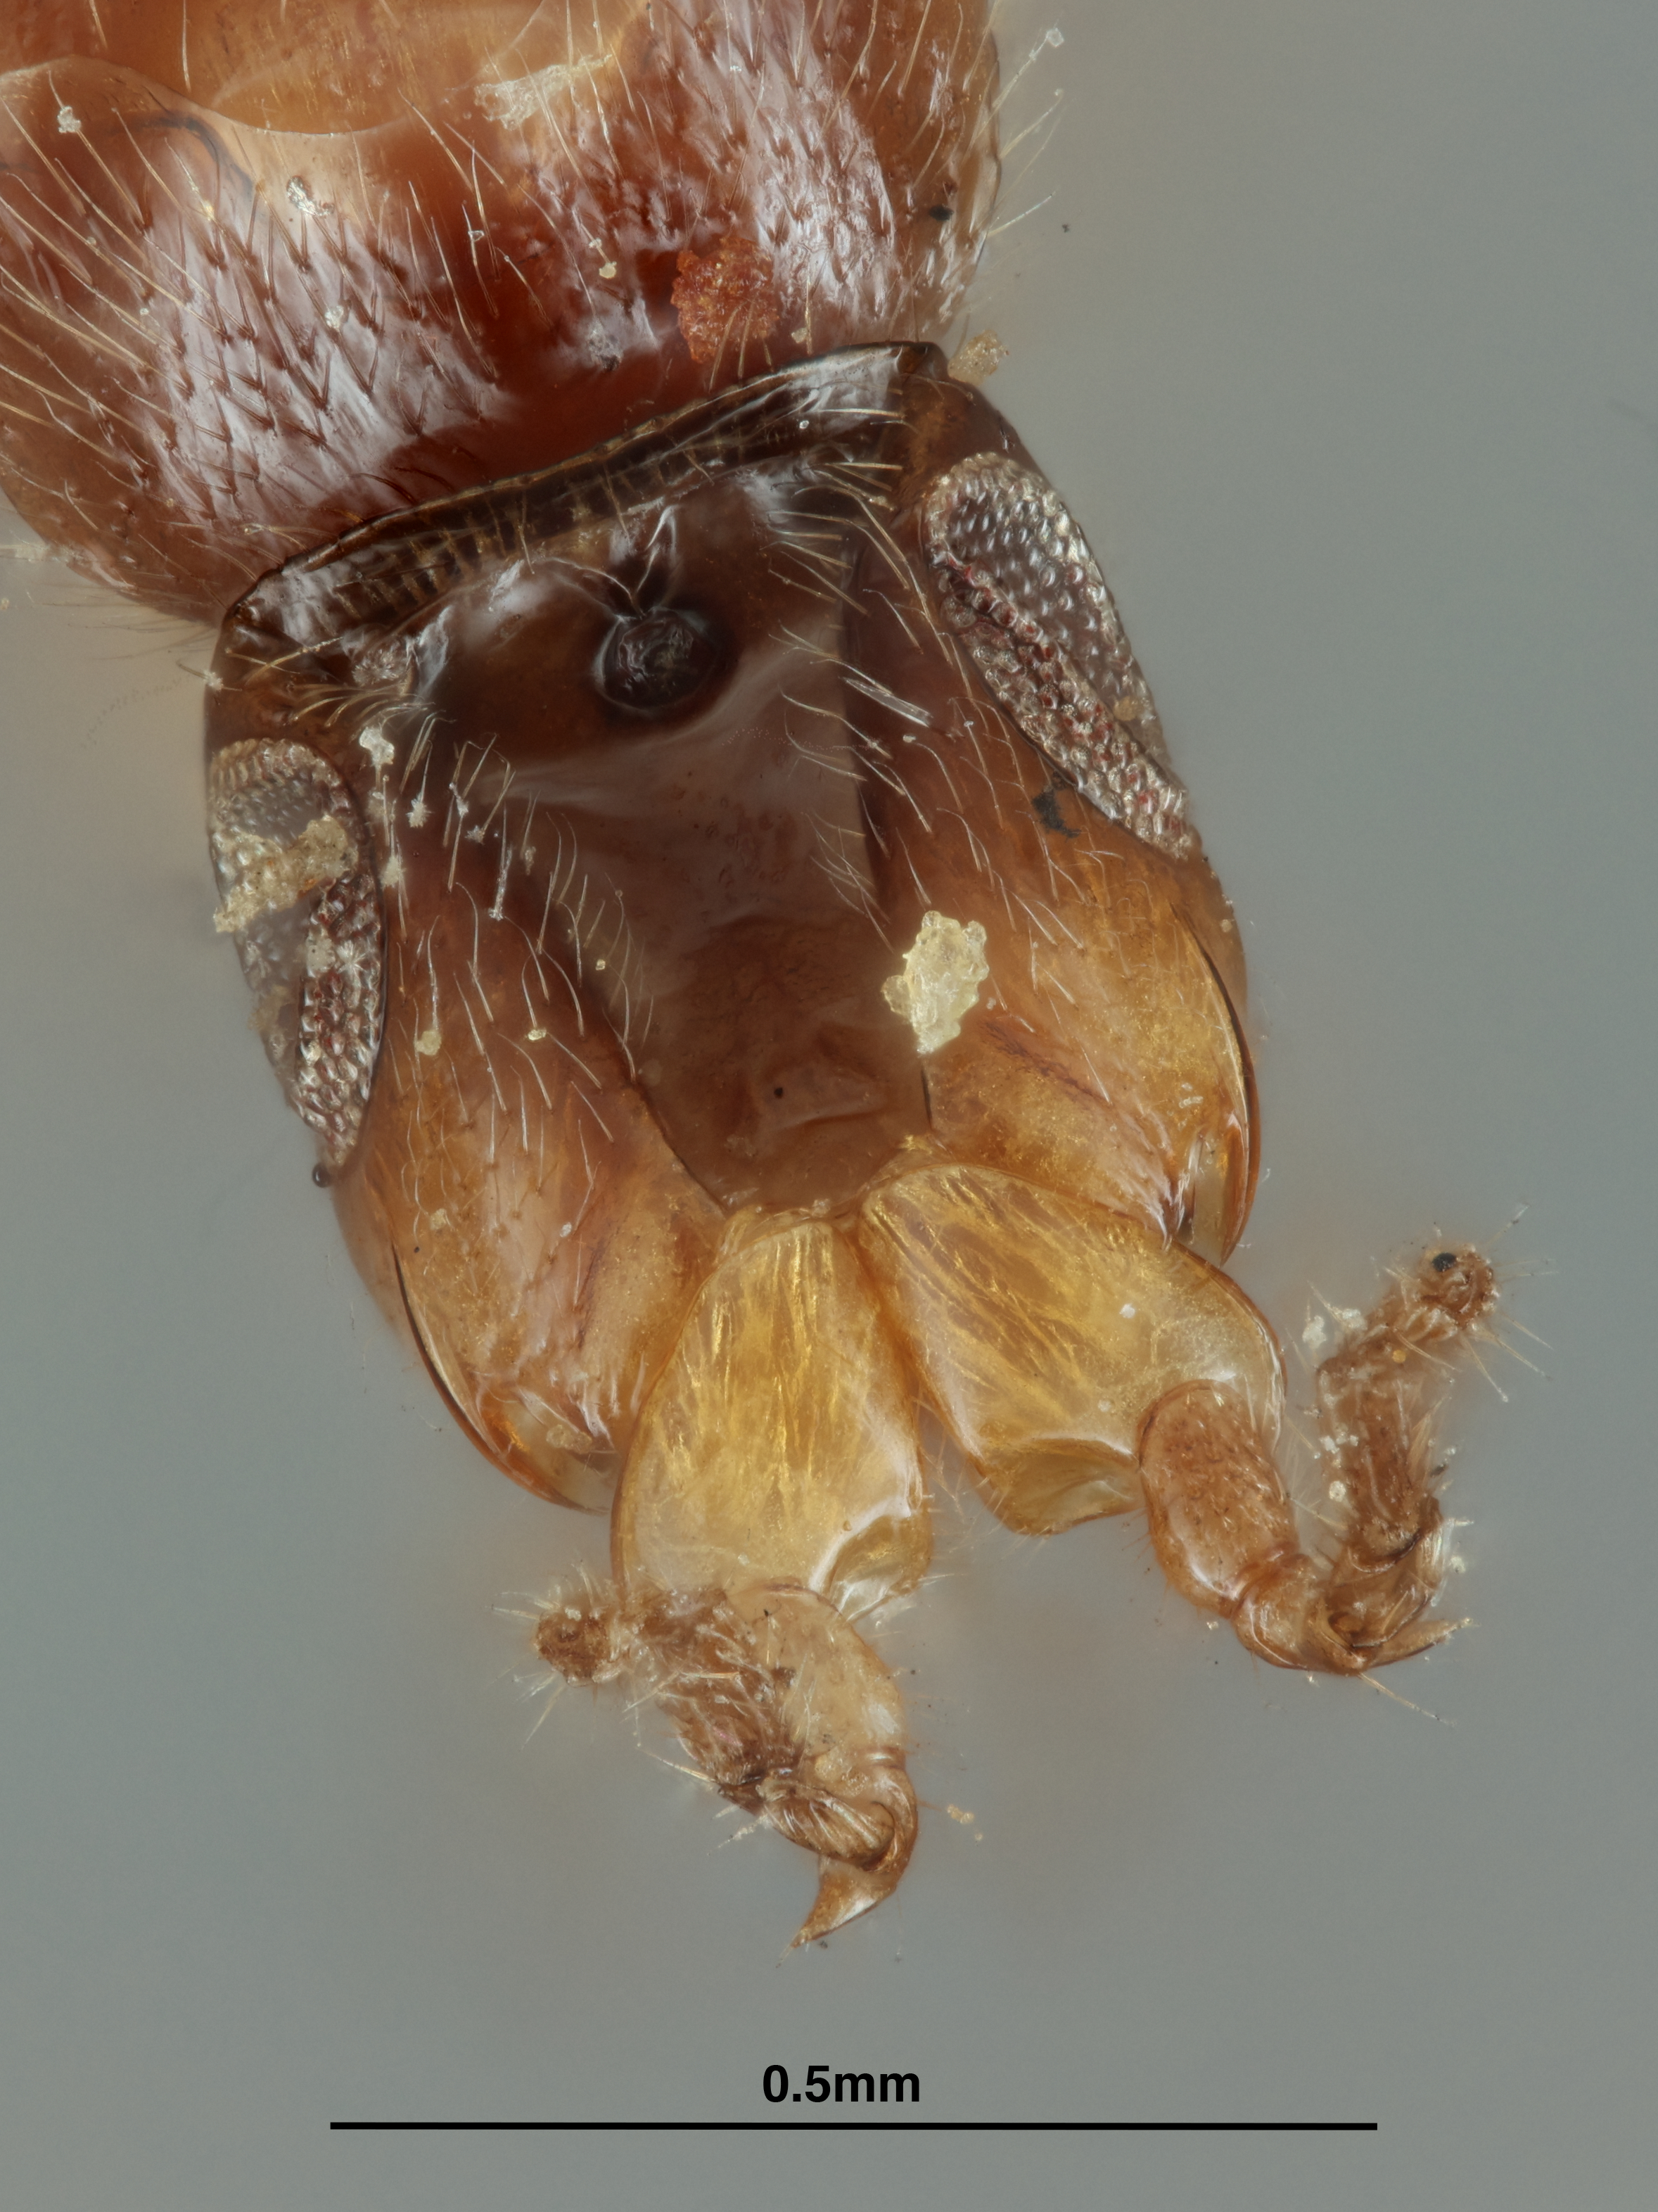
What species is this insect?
Blastophaga nota
